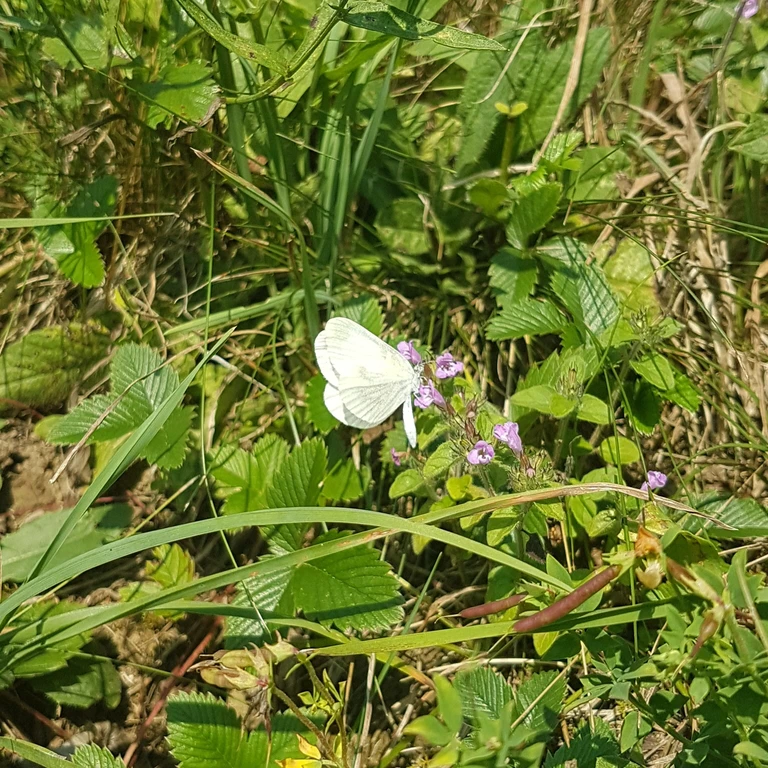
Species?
Leptidea sinapis/juvernica
